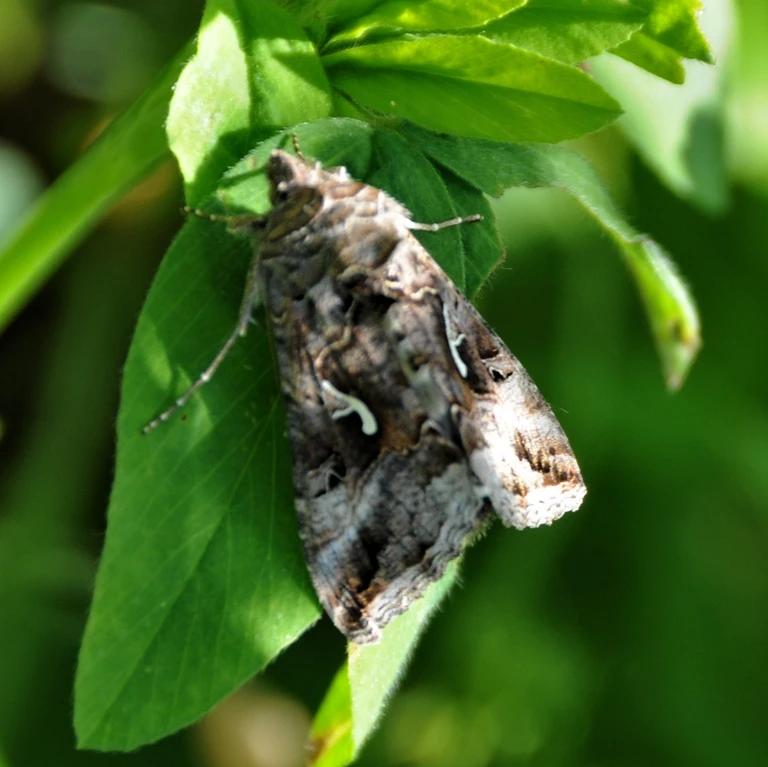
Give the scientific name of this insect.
Autographa gamma
